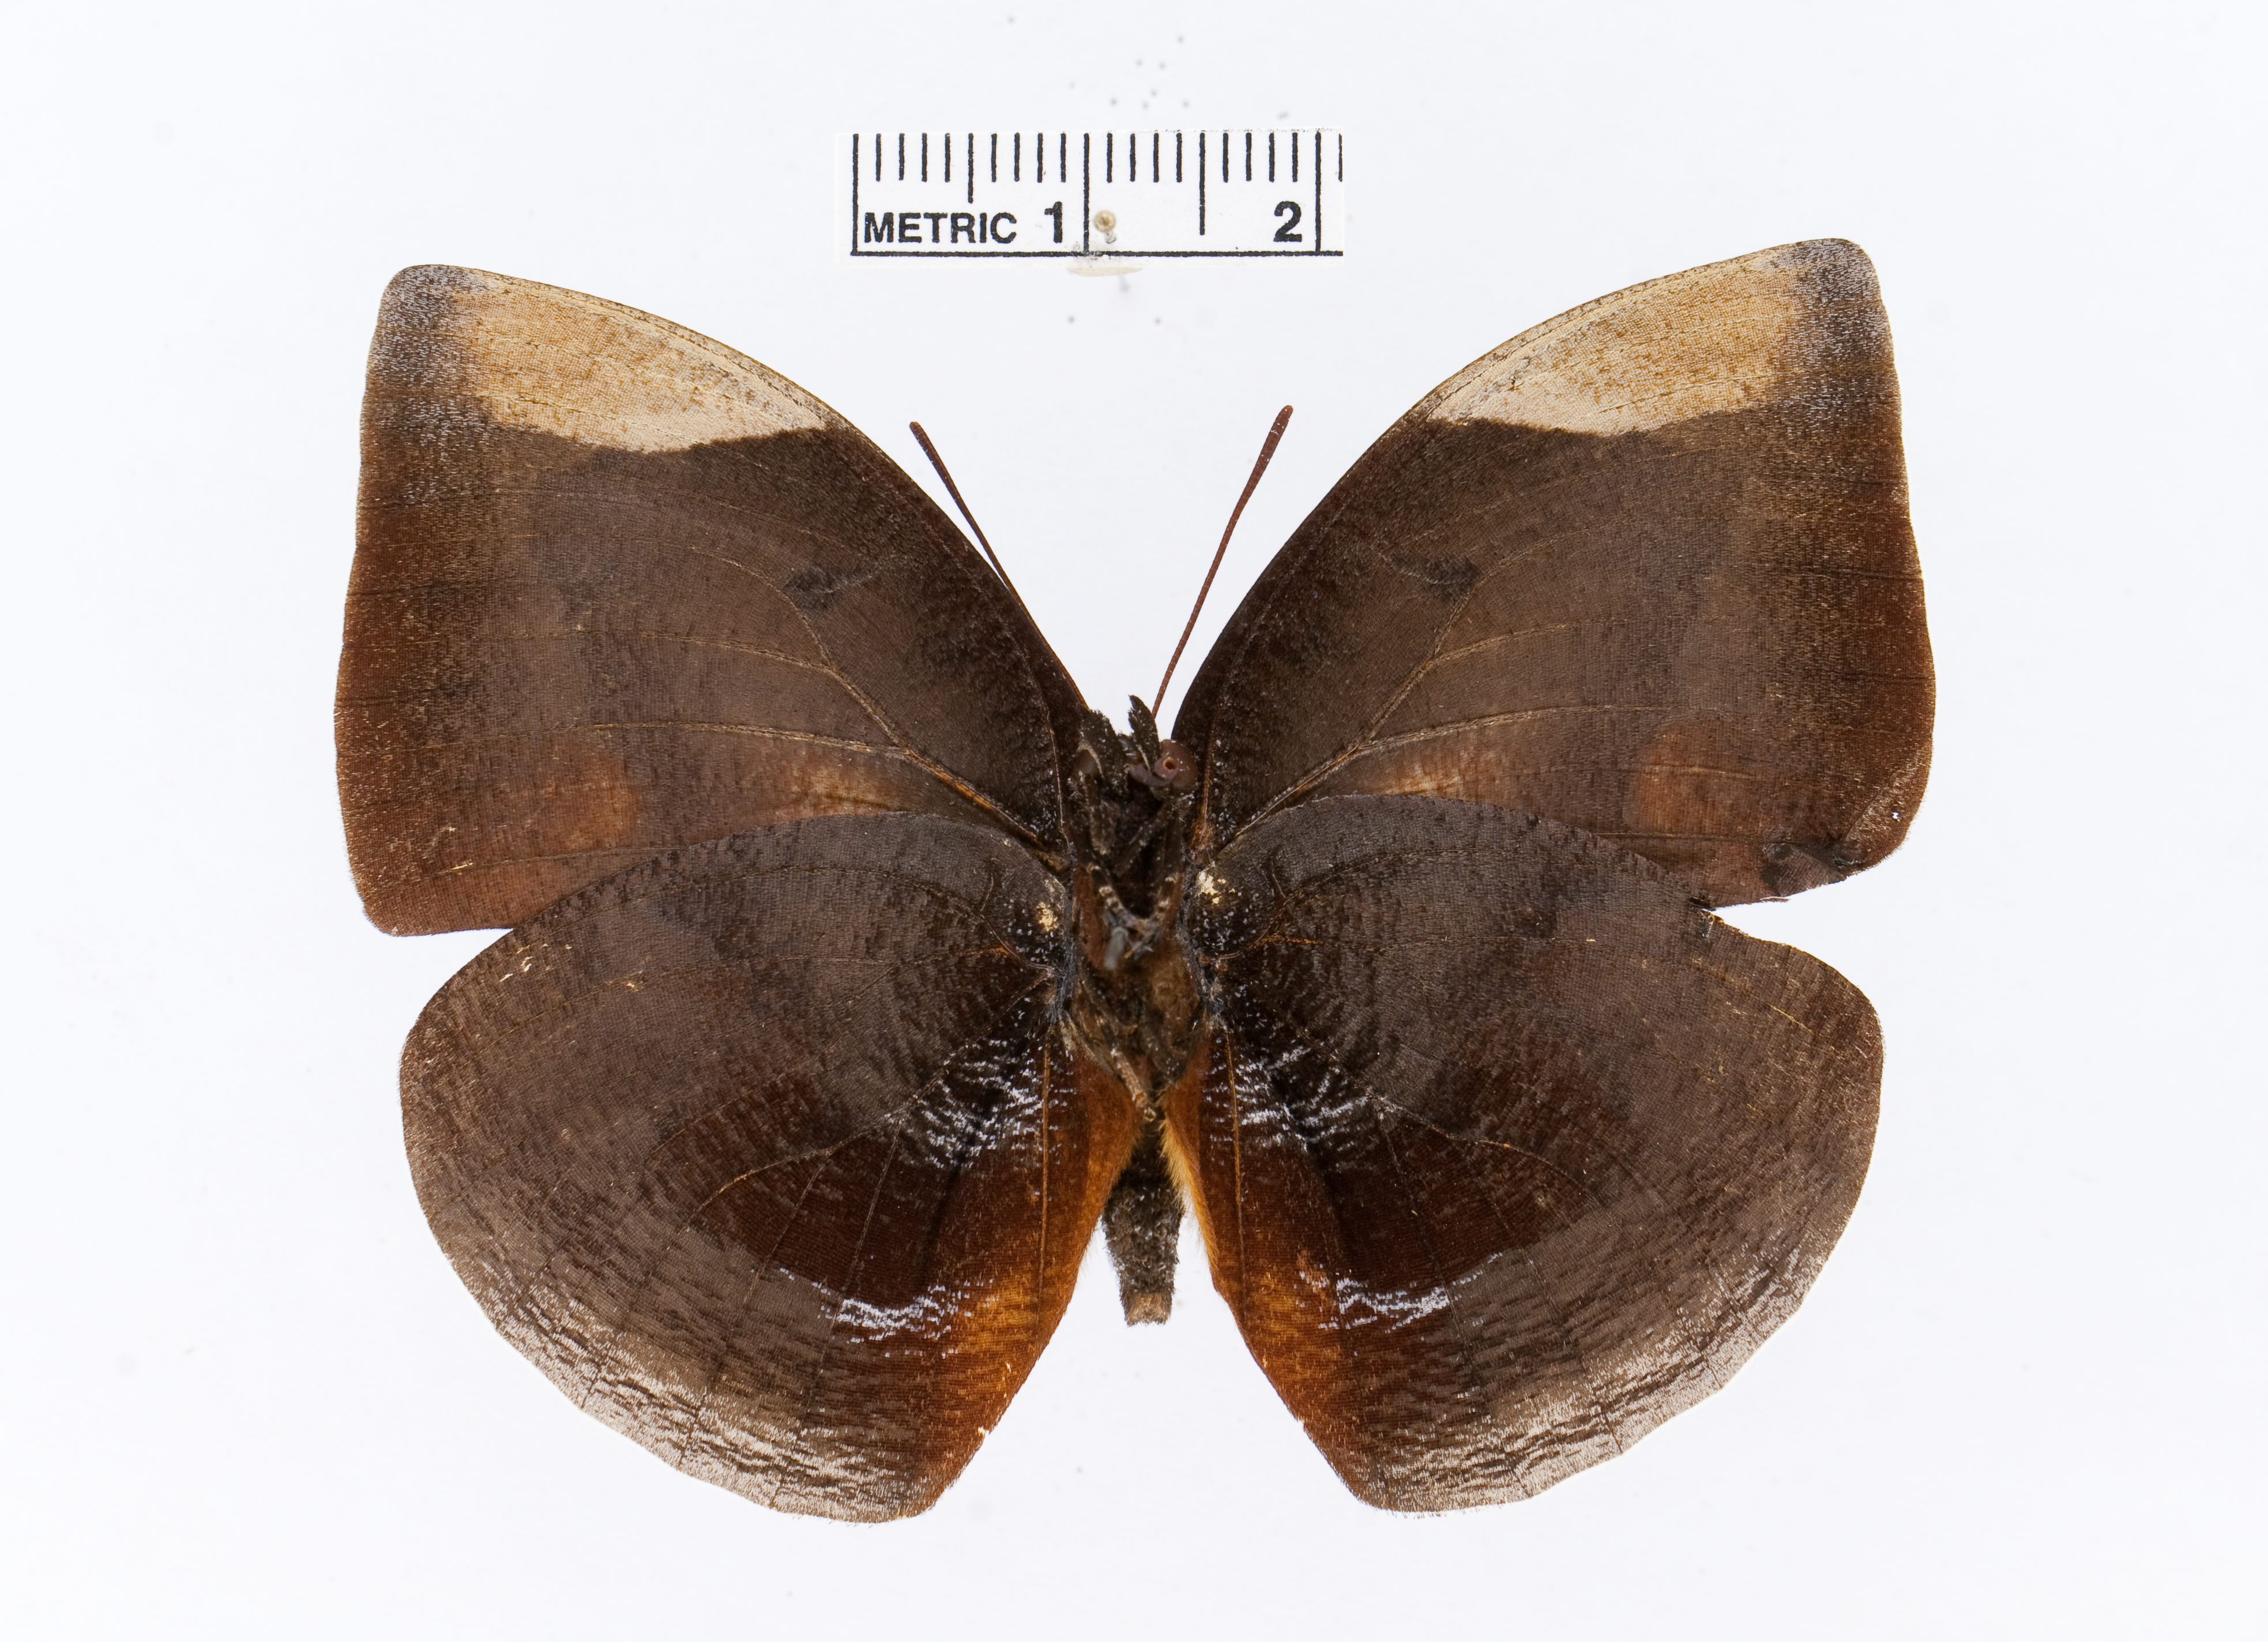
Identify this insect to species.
Memphis dia
